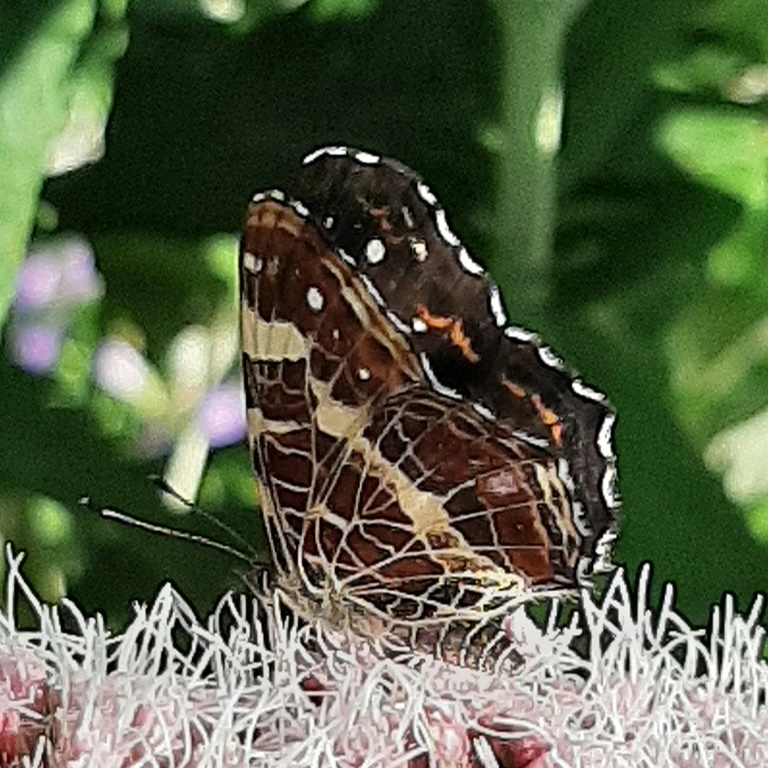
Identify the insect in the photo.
Araschnia levana
